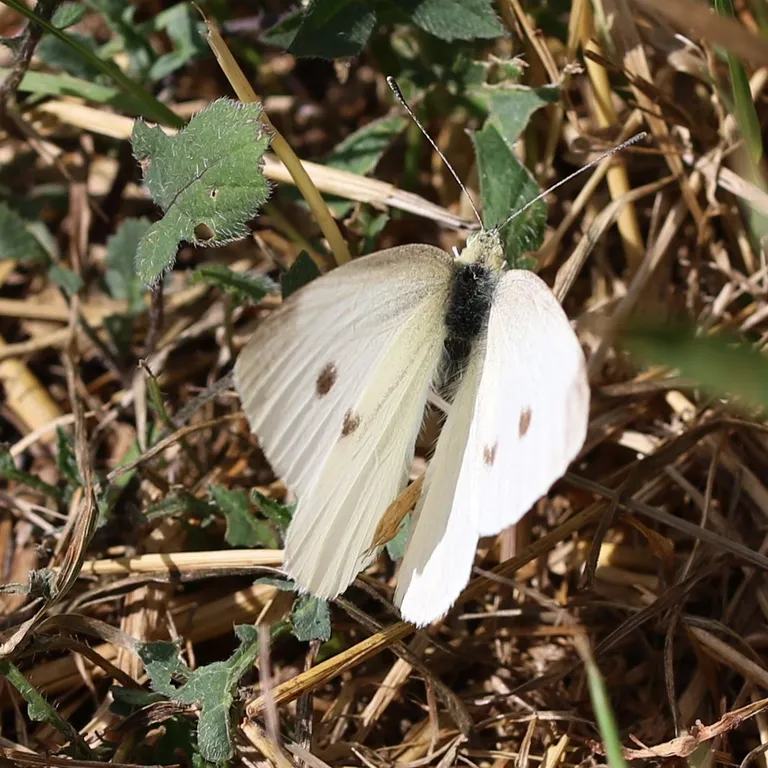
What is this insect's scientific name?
Pieris rapae
